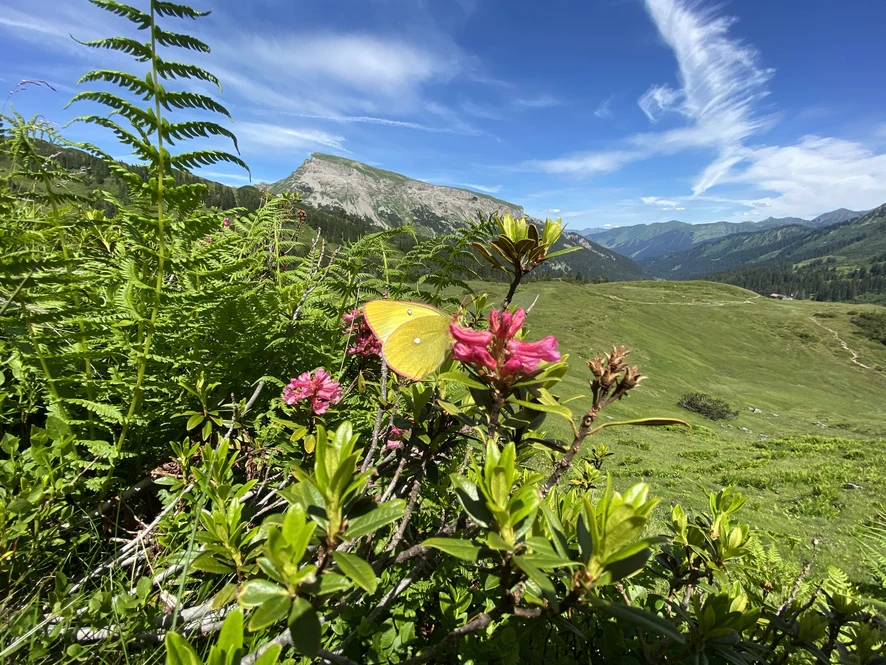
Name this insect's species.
Colias palaeno
